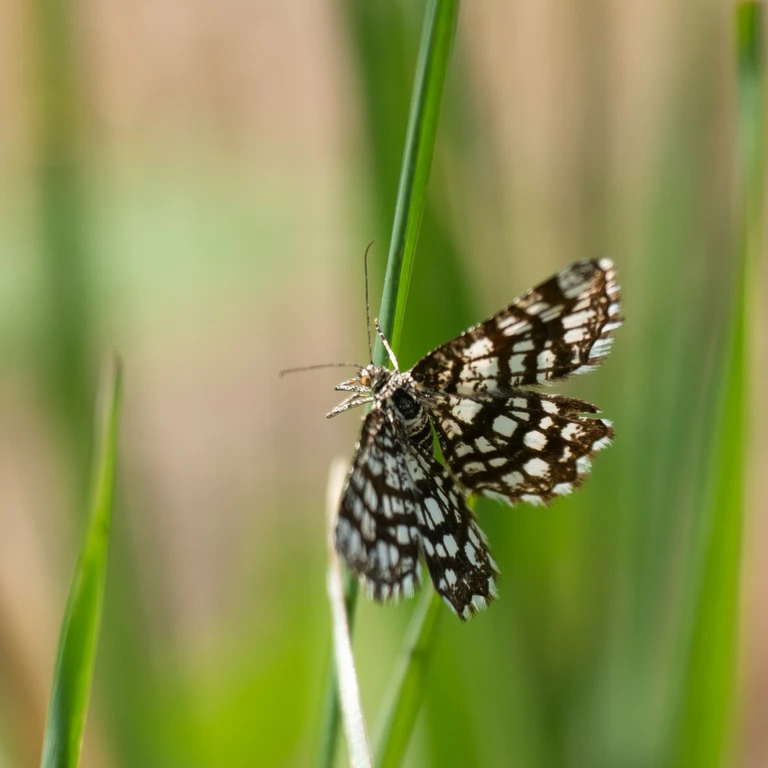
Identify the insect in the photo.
Chiasmia clathrata
